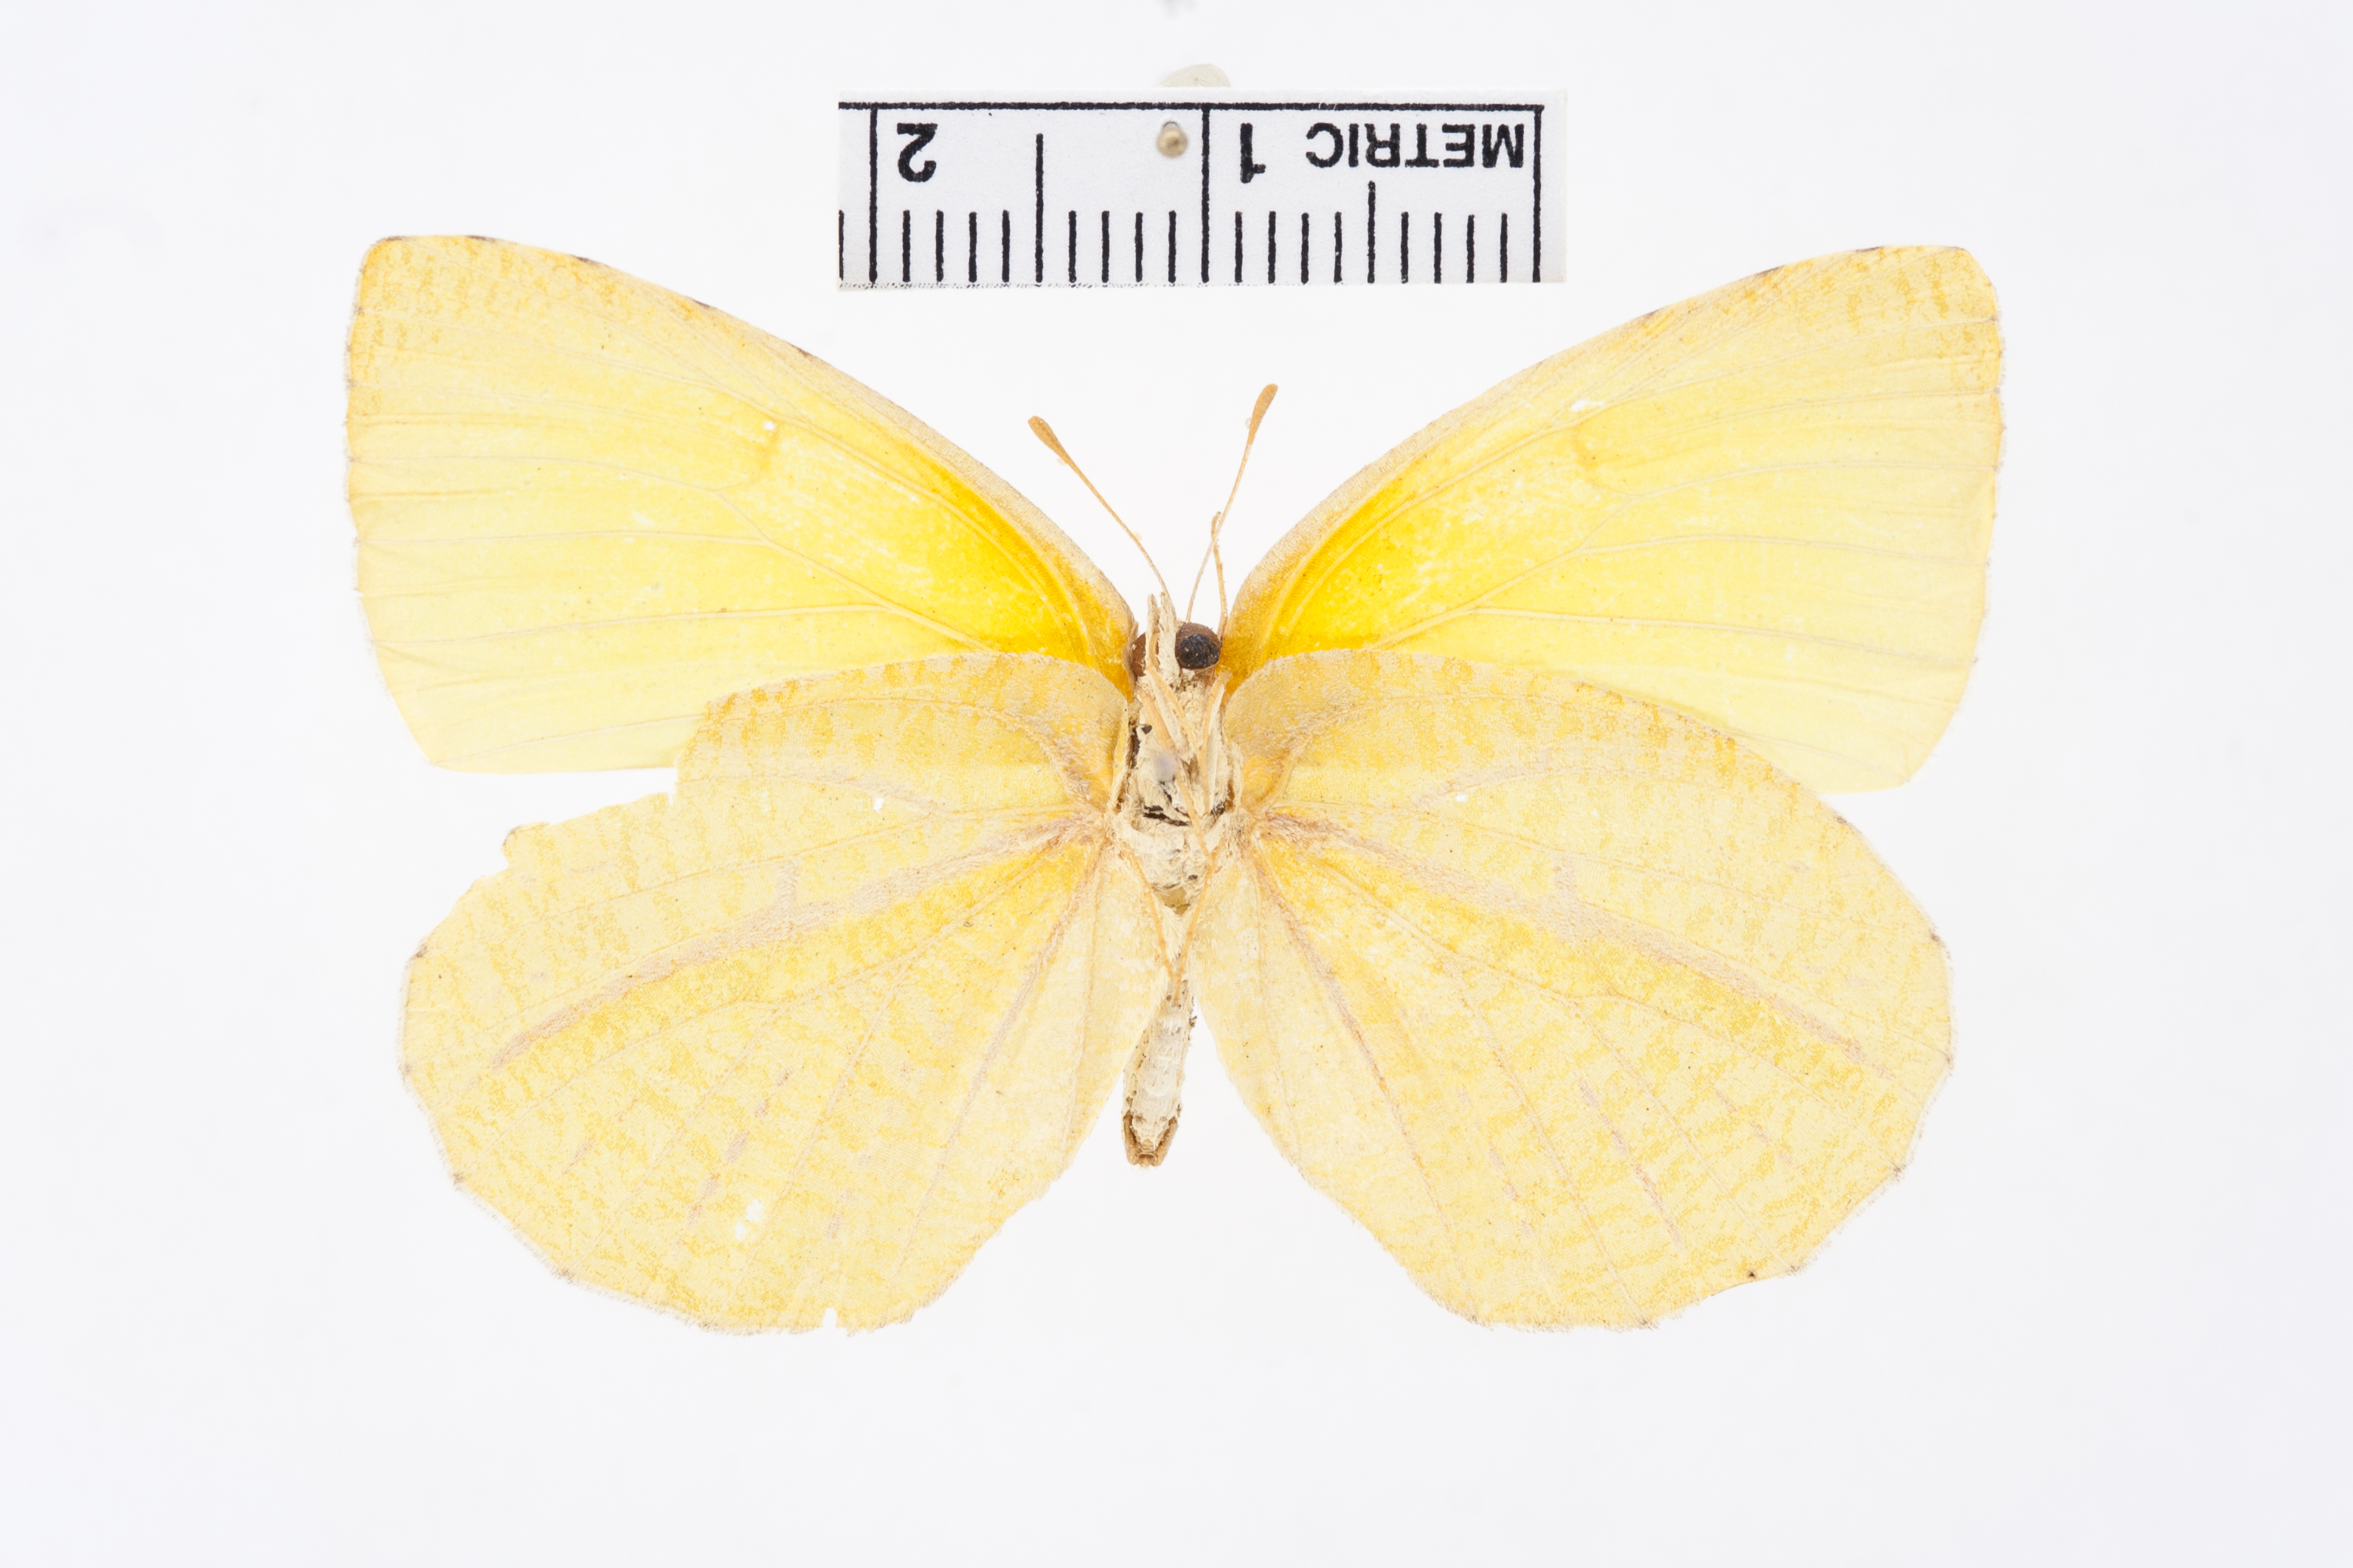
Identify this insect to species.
Kricogonia cabrerai
